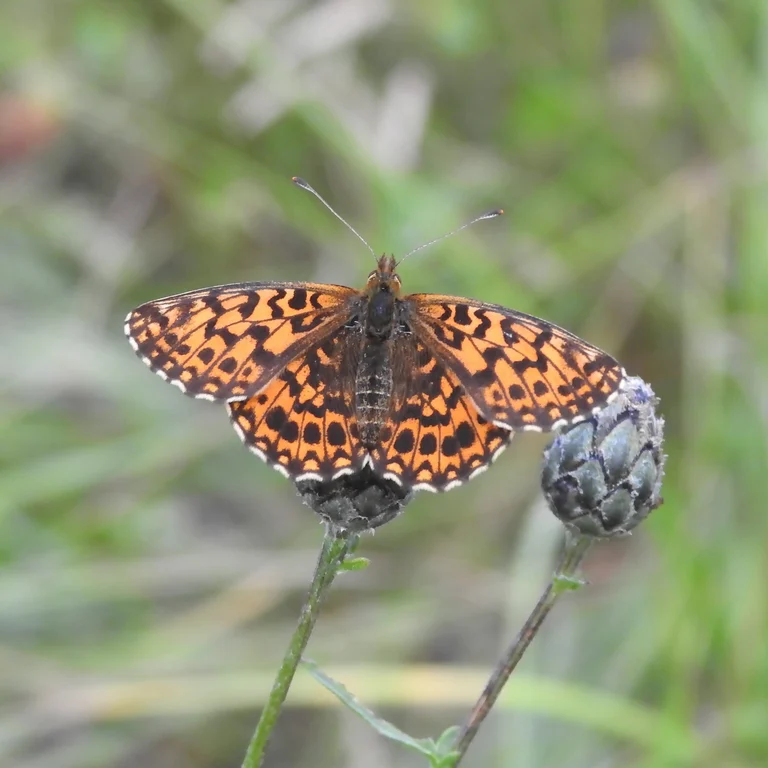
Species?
Boloria dia
